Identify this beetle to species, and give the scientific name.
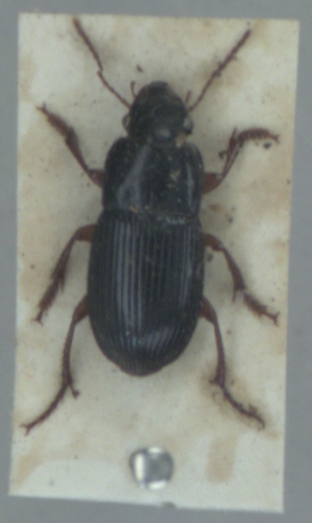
Harpalus rubripes
